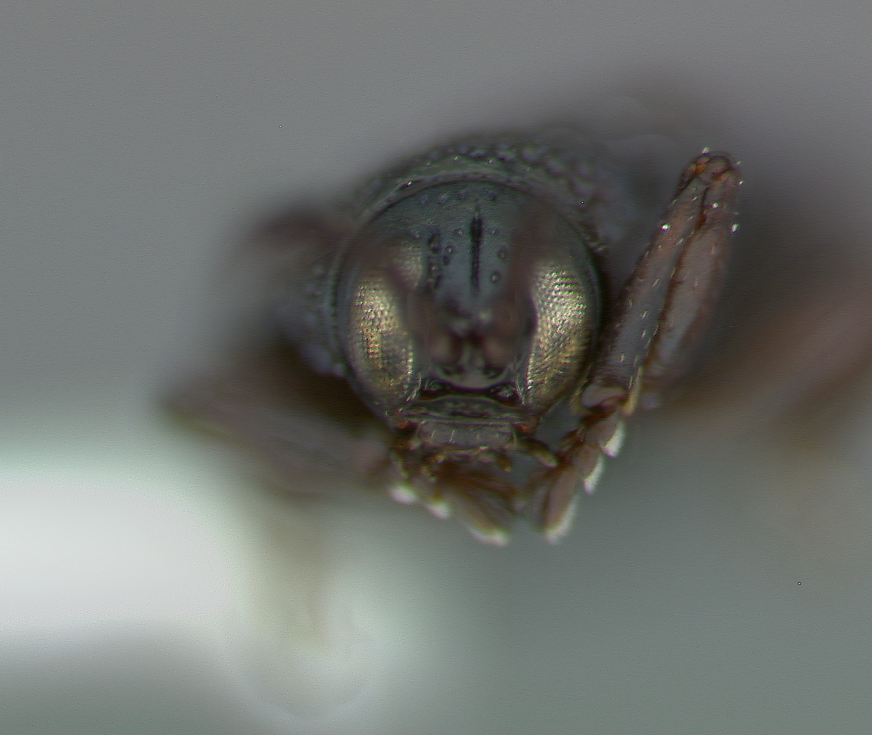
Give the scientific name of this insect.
Uroplata nigrella
